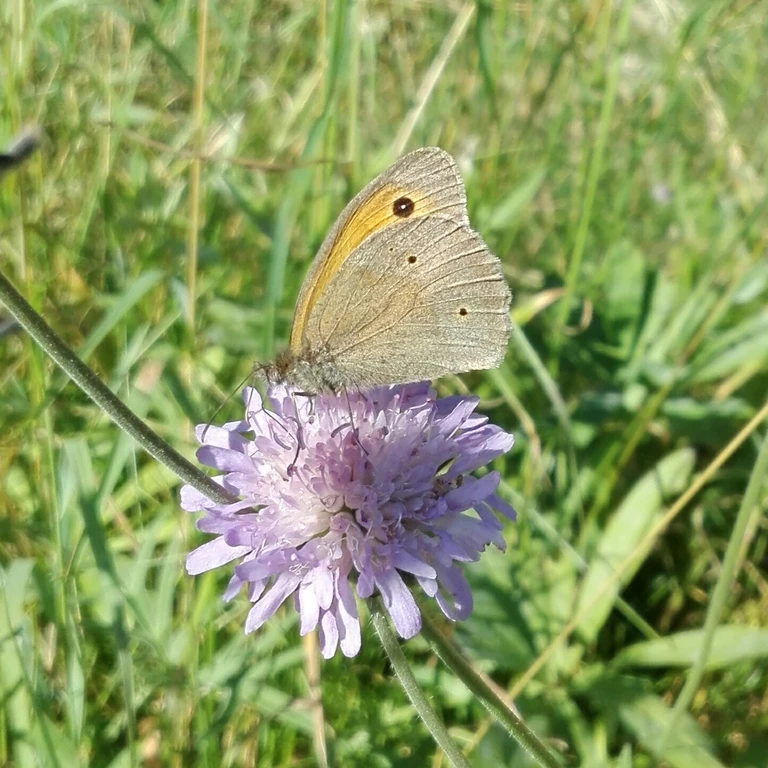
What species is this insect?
Maniola jurtina
